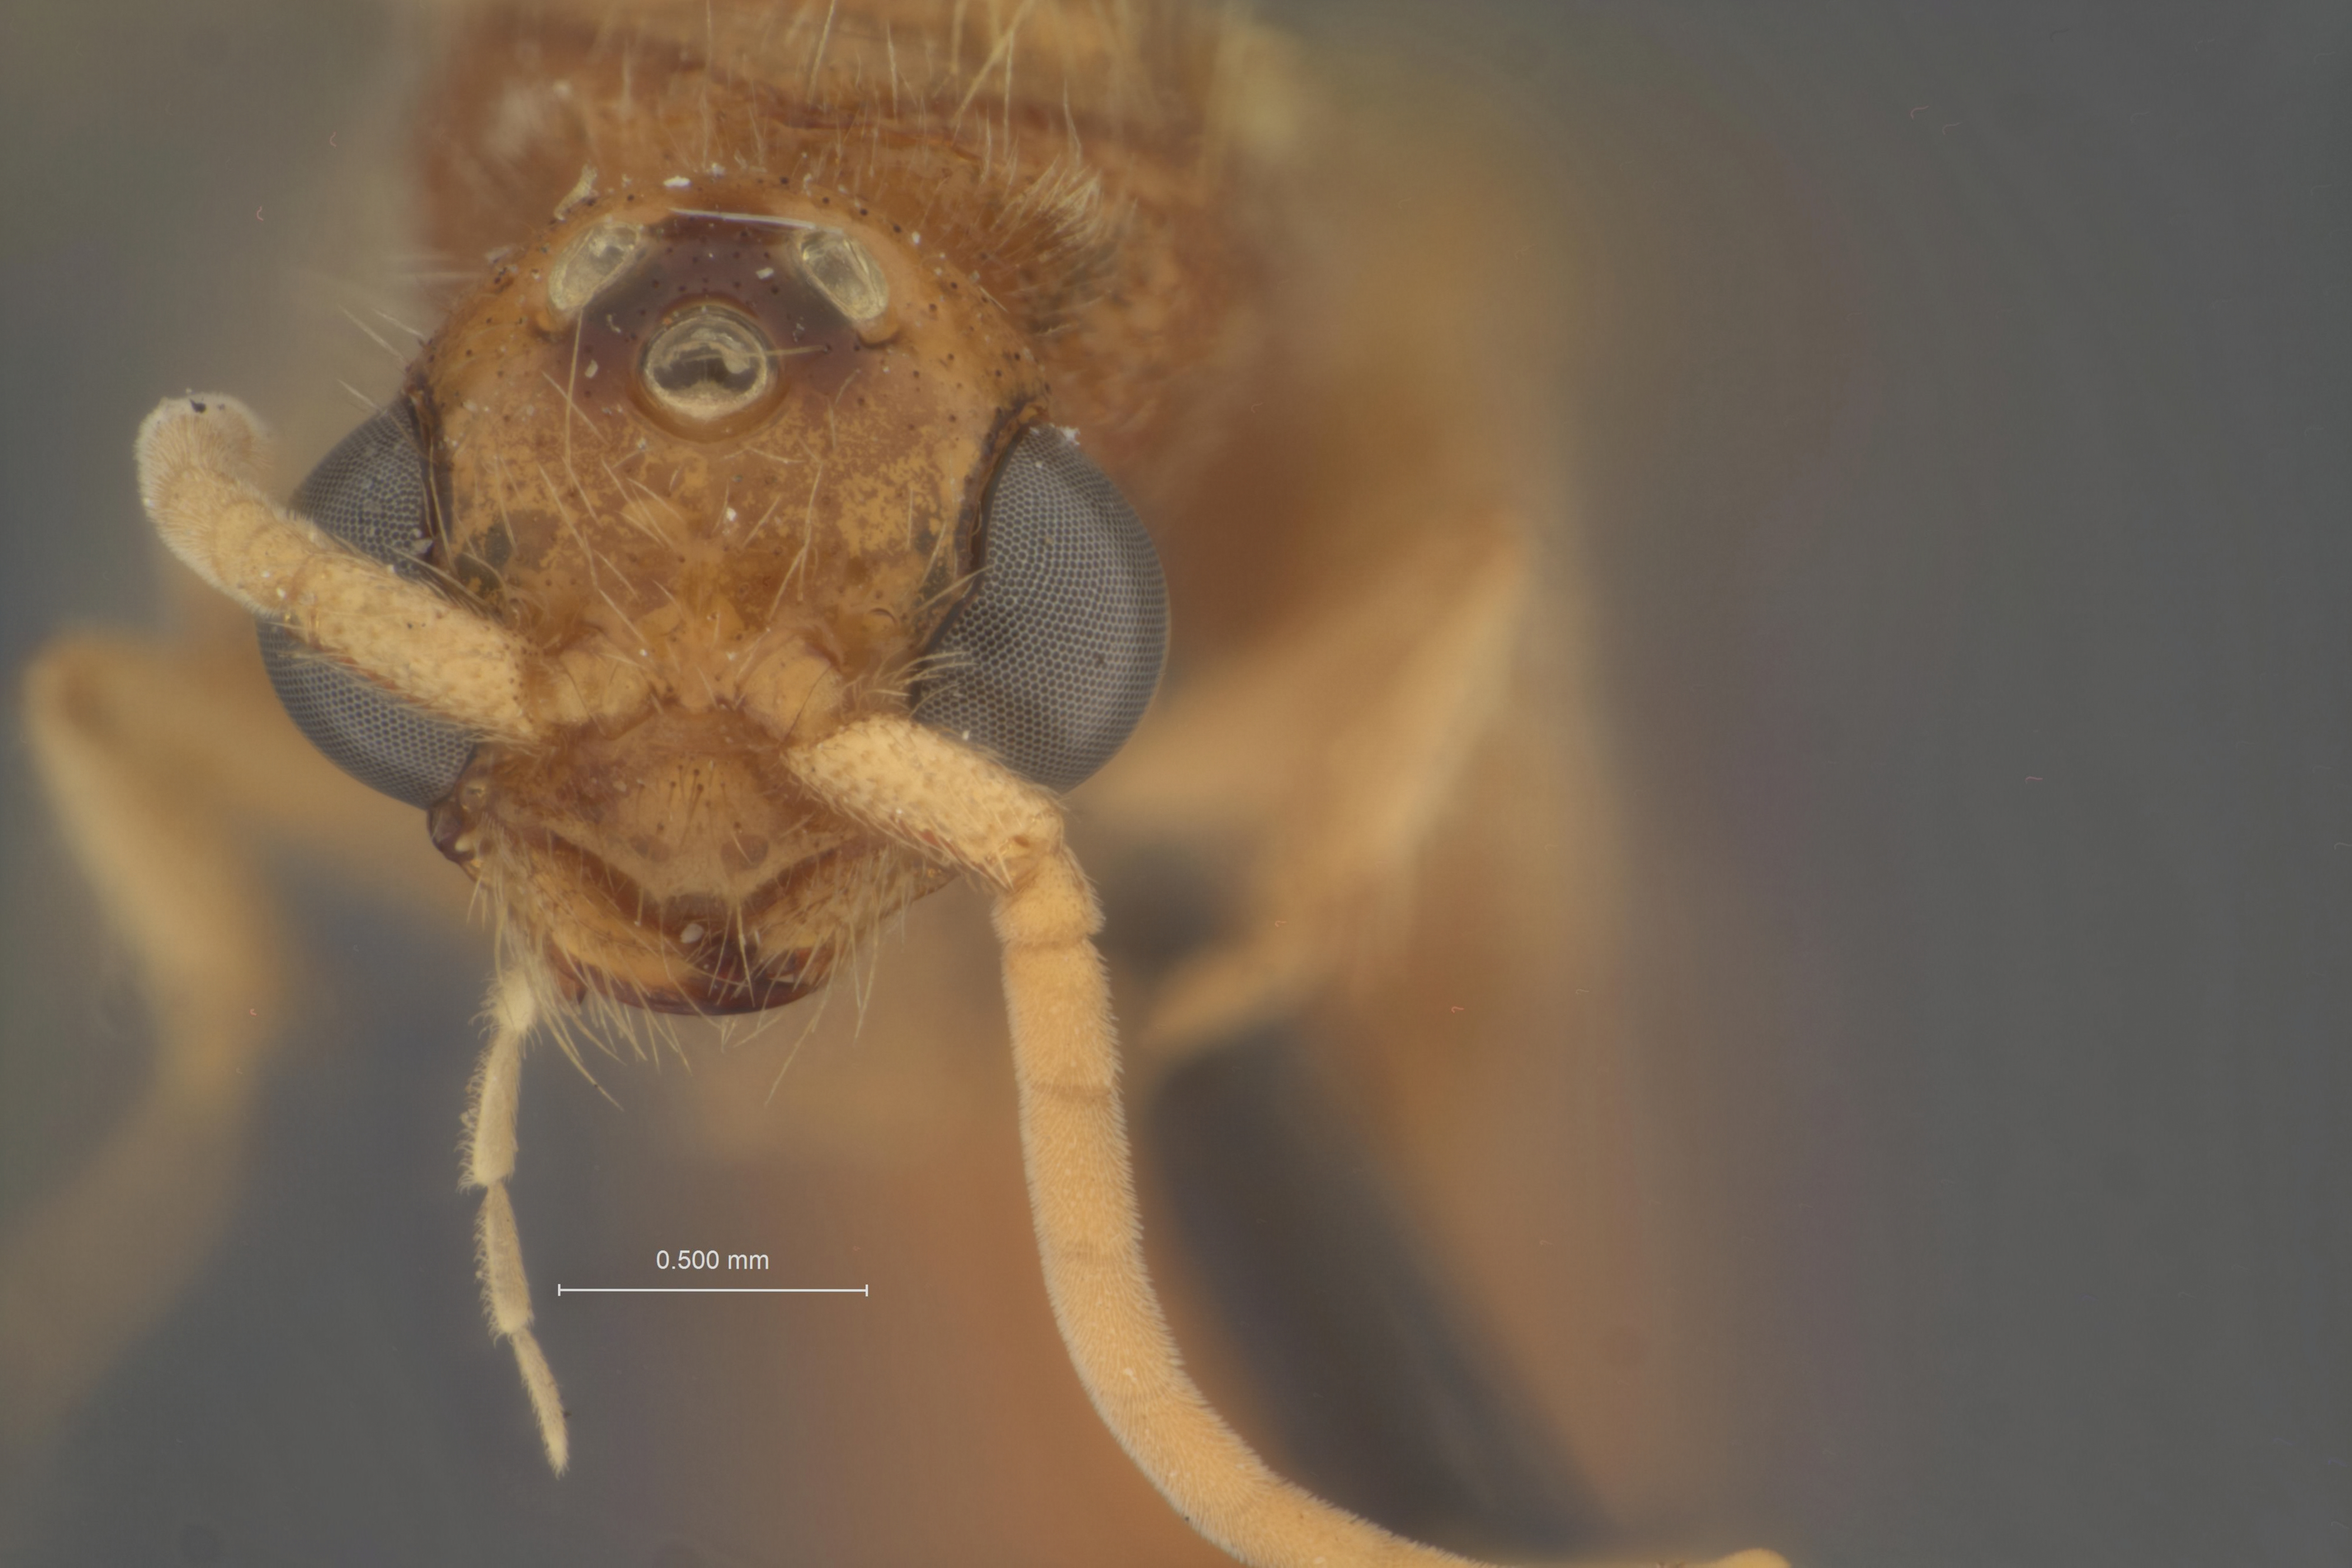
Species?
Sphaeropthalma purissima
